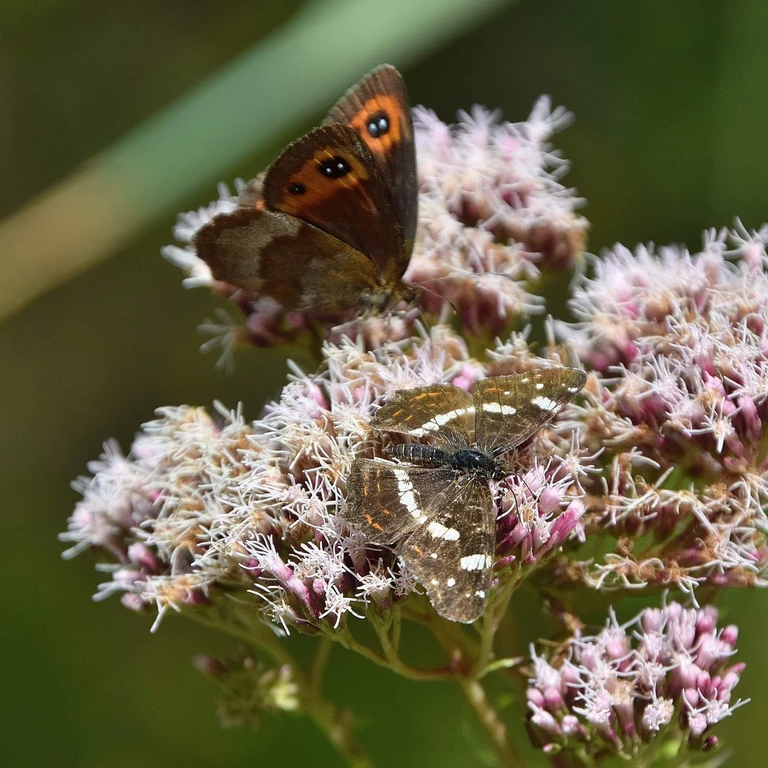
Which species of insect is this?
Araschnia levana
